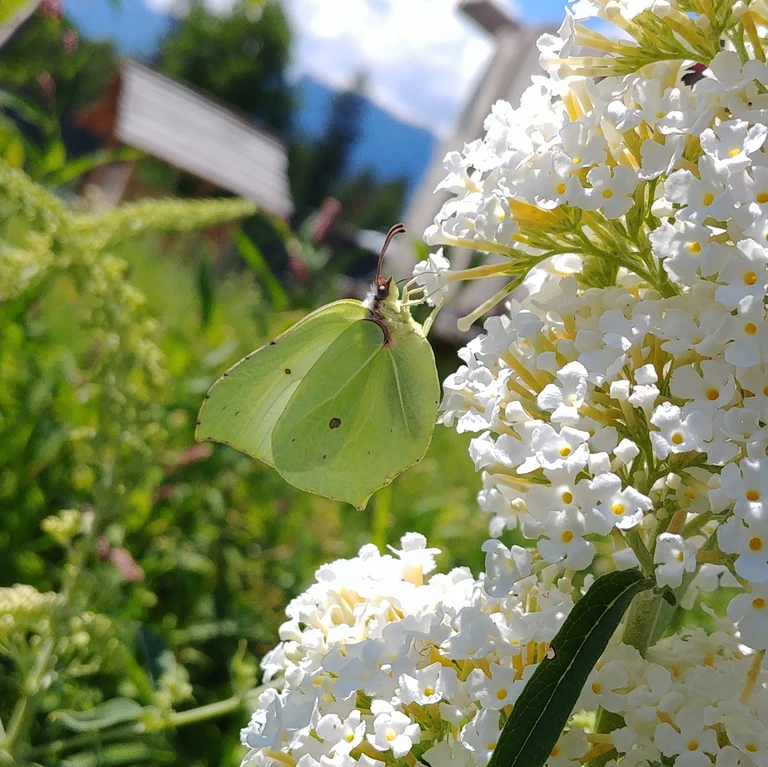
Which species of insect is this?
Gonepteryx rhamni
